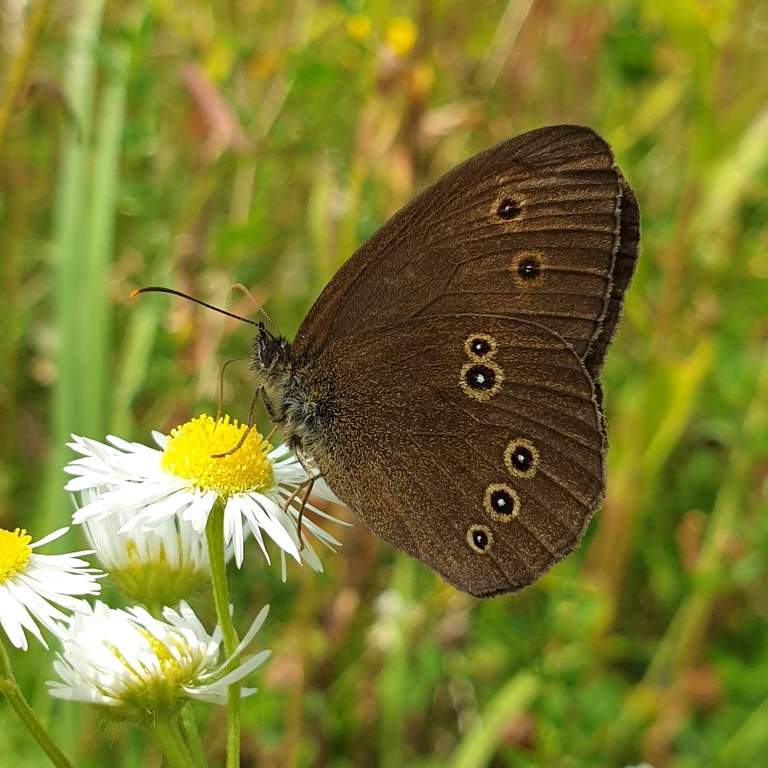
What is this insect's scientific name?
Aphantopus hyperantus
